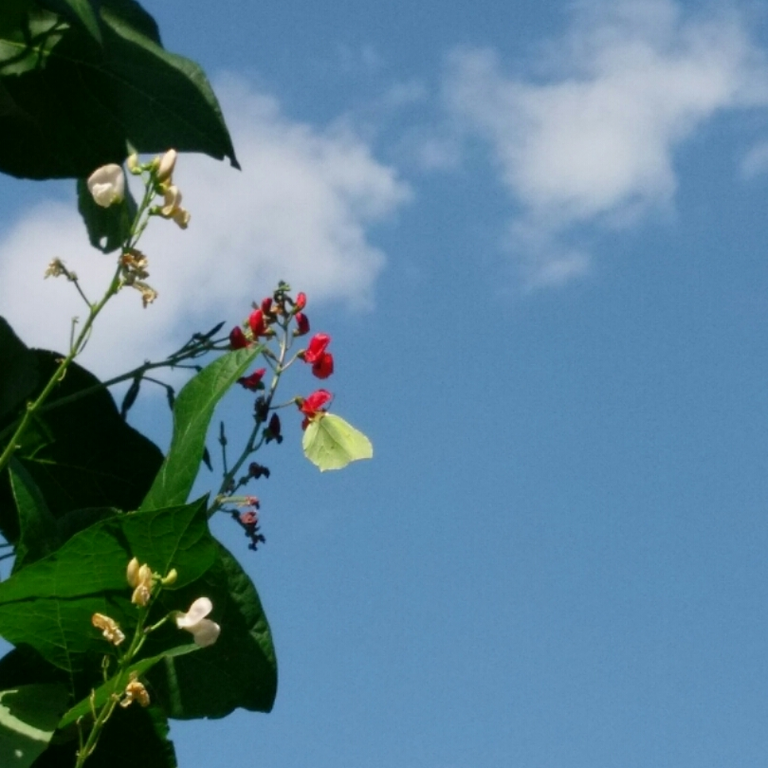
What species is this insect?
Gonepteryx rhamni
